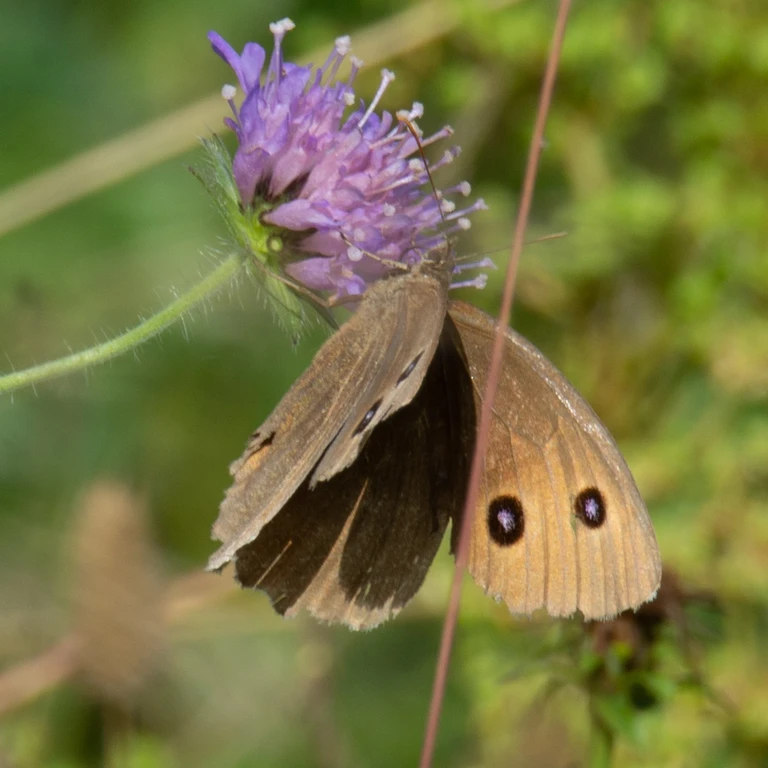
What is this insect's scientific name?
Minois dryas
